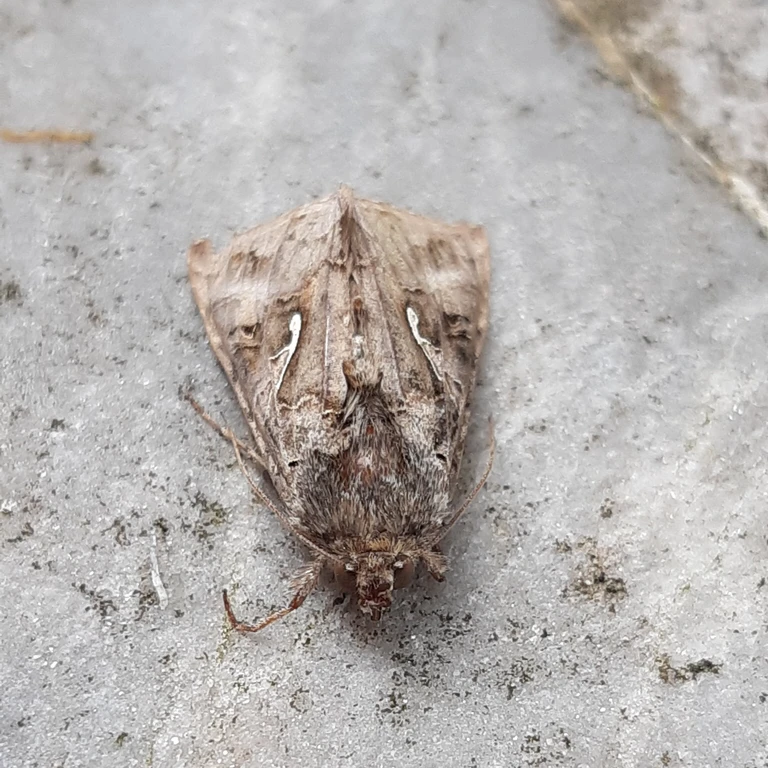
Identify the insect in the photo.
Autographa gamma
